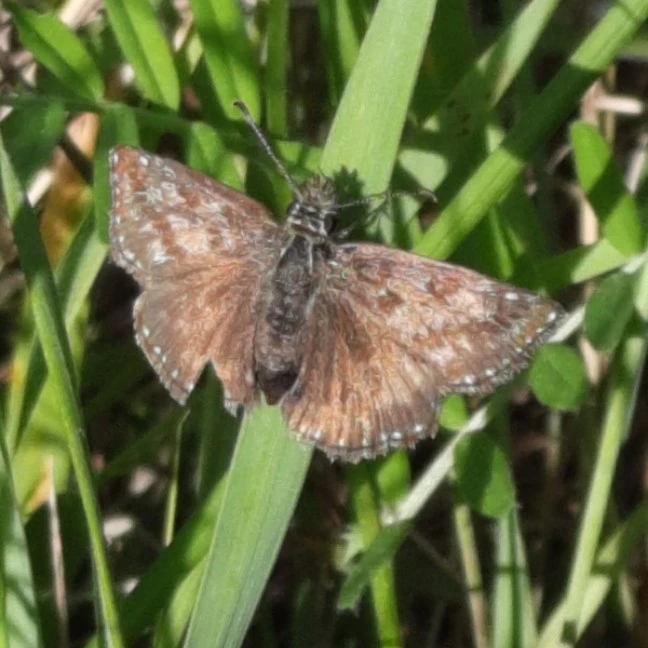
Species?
Erynnis tages
